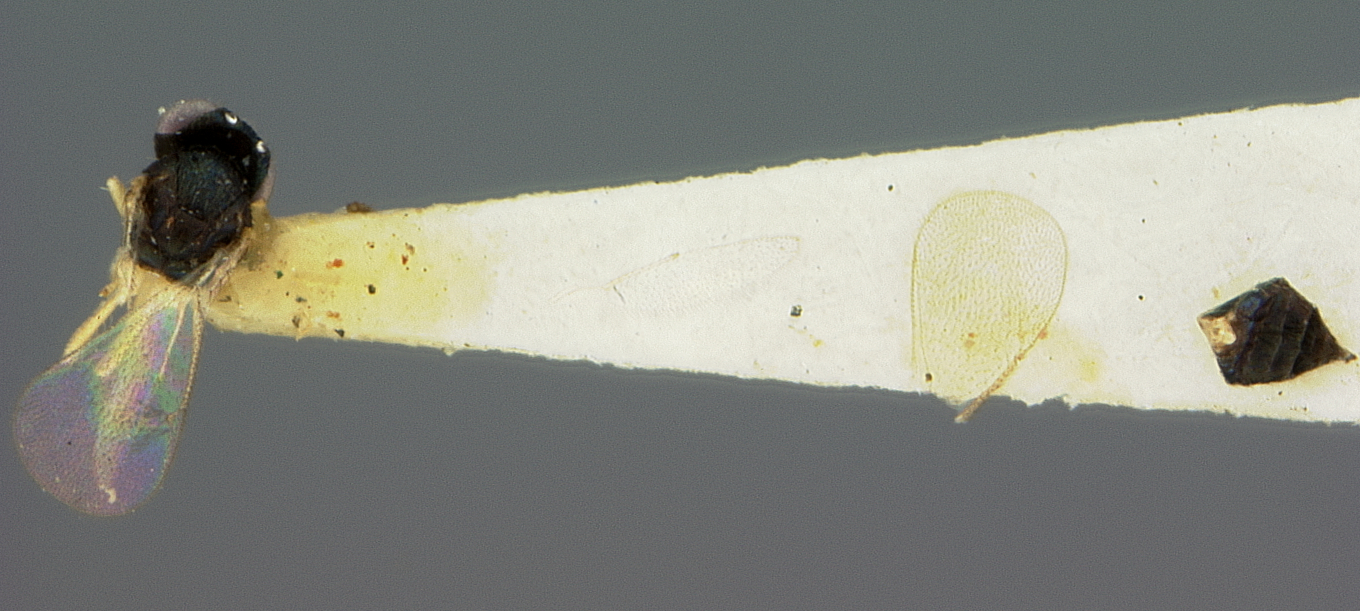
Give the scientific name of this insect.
Nesolynx flavipes
